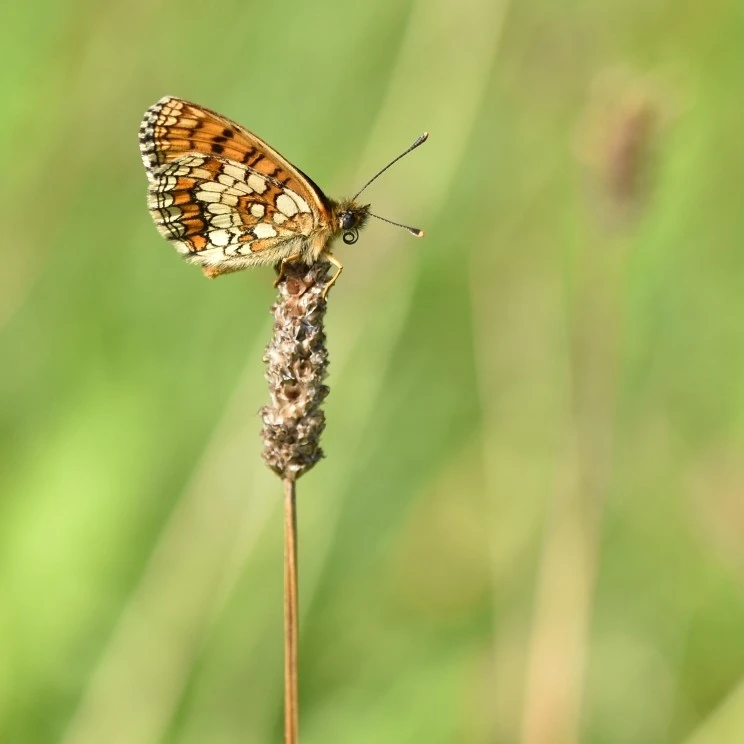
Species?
Melitaea athalia
